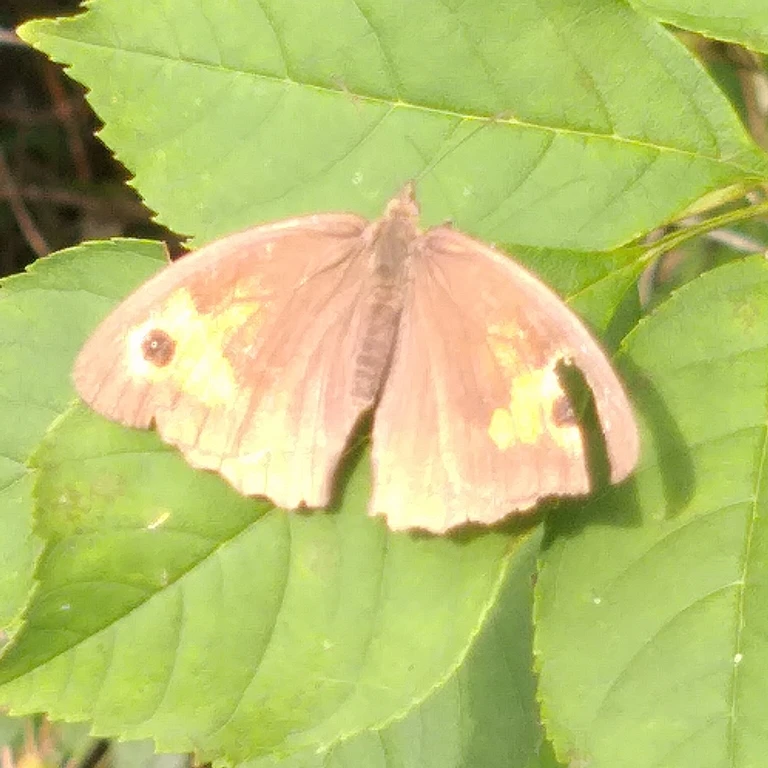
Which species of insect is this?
Maniola jurtina
